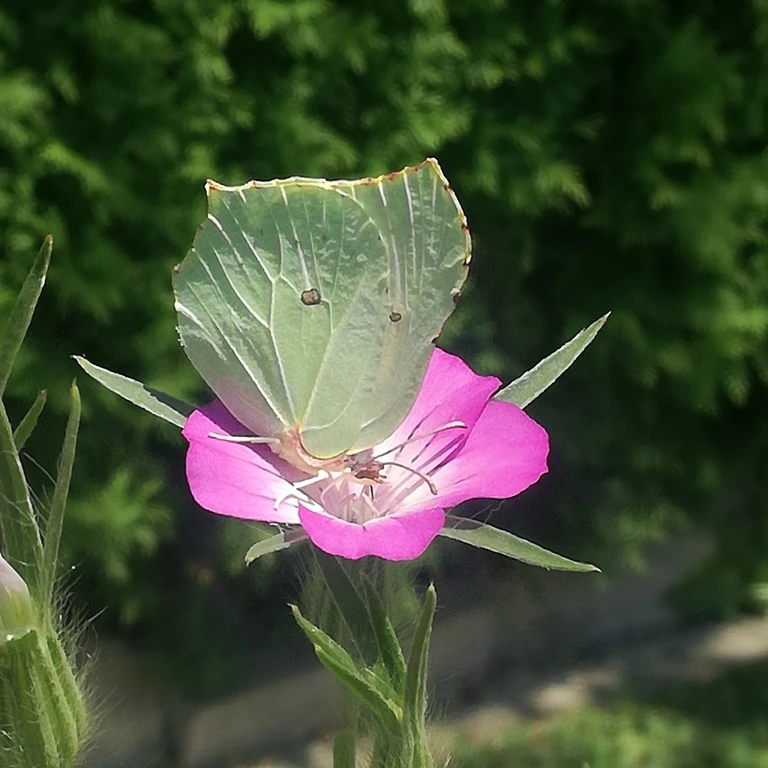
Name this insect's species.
Gonepteryx rhamni
